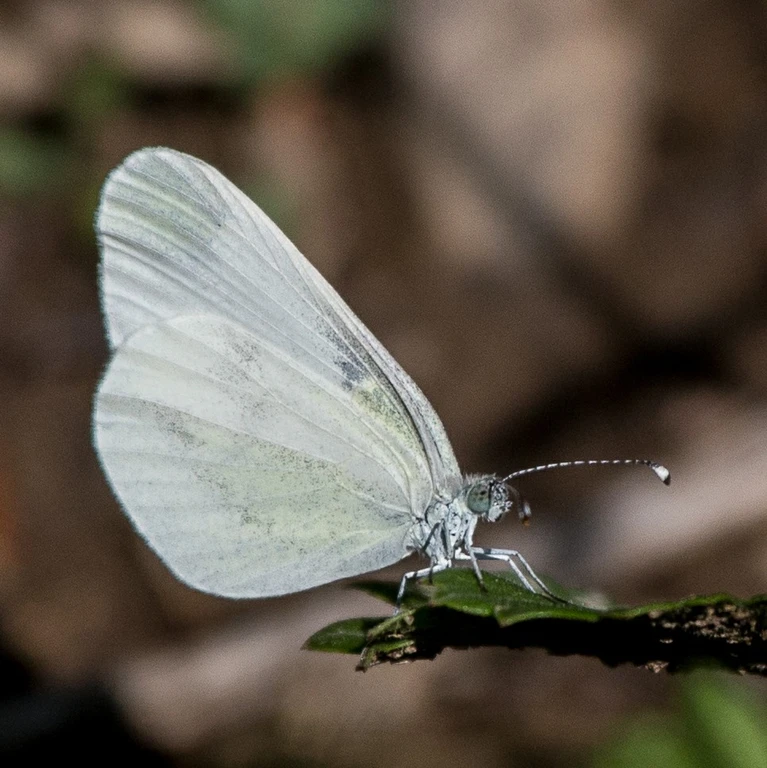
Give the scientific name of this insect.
Leptidea sinapis/juvernica
